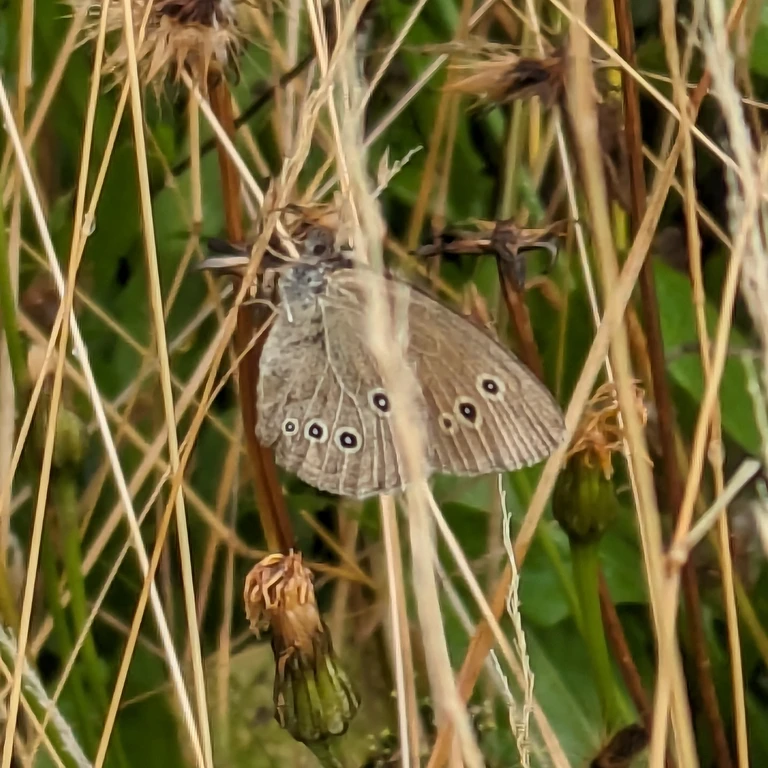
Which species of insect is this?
Aphantopus hyperantus
